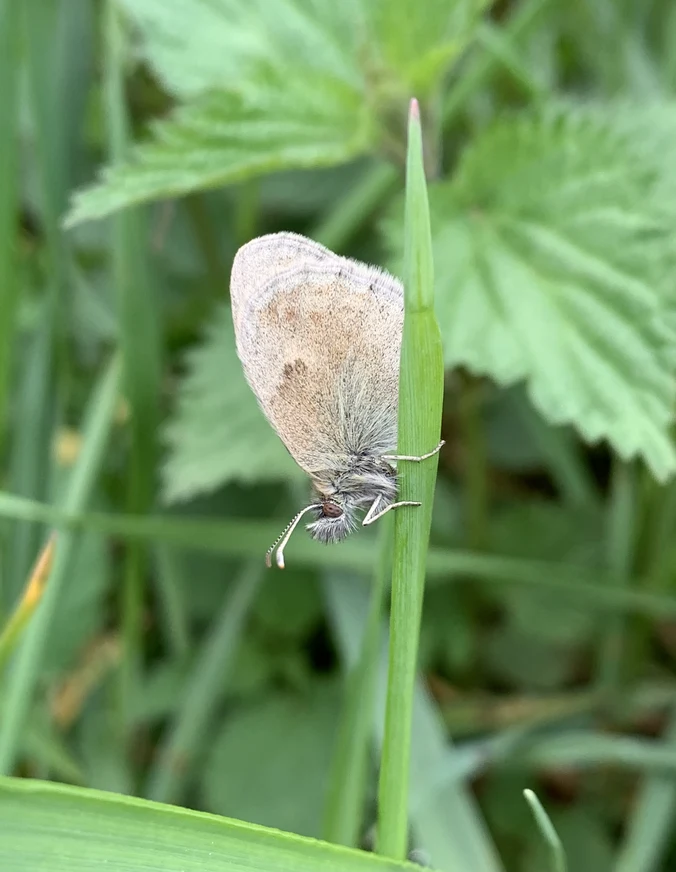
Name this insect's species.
Coenonympha pamphilus
